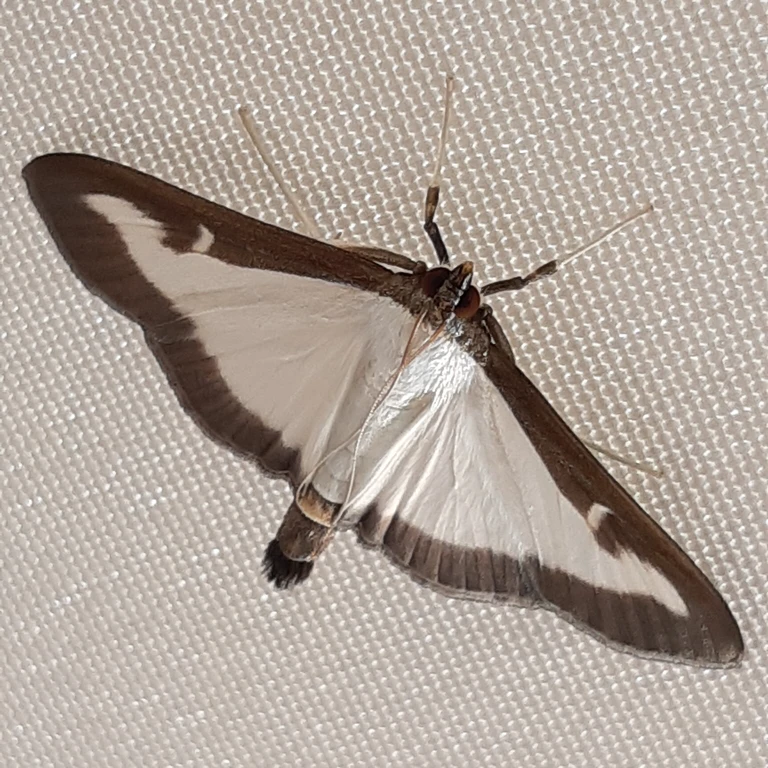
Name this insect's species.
Cydalima perspectalis
